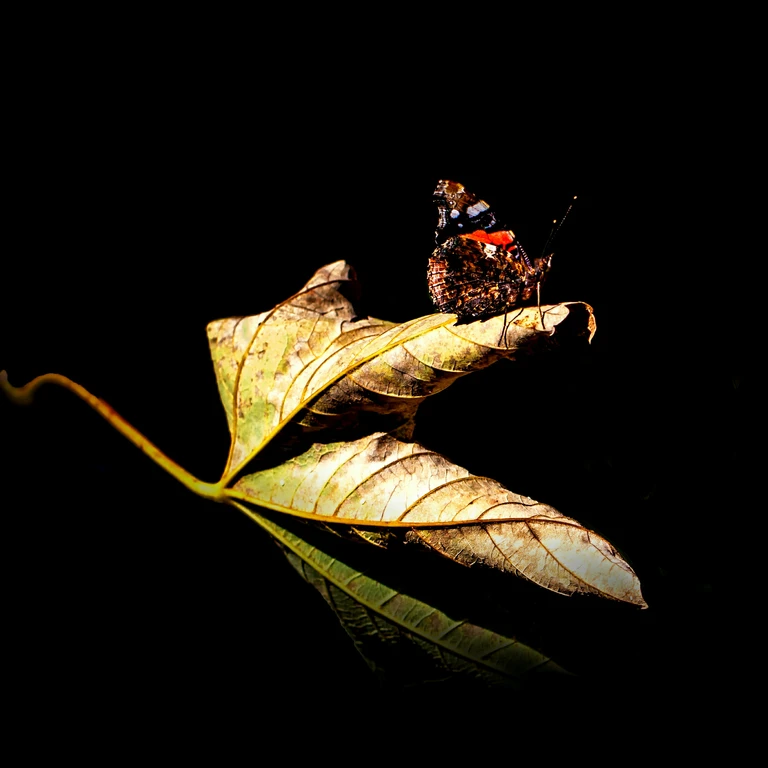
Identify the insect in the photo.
Vanessa atalanta
